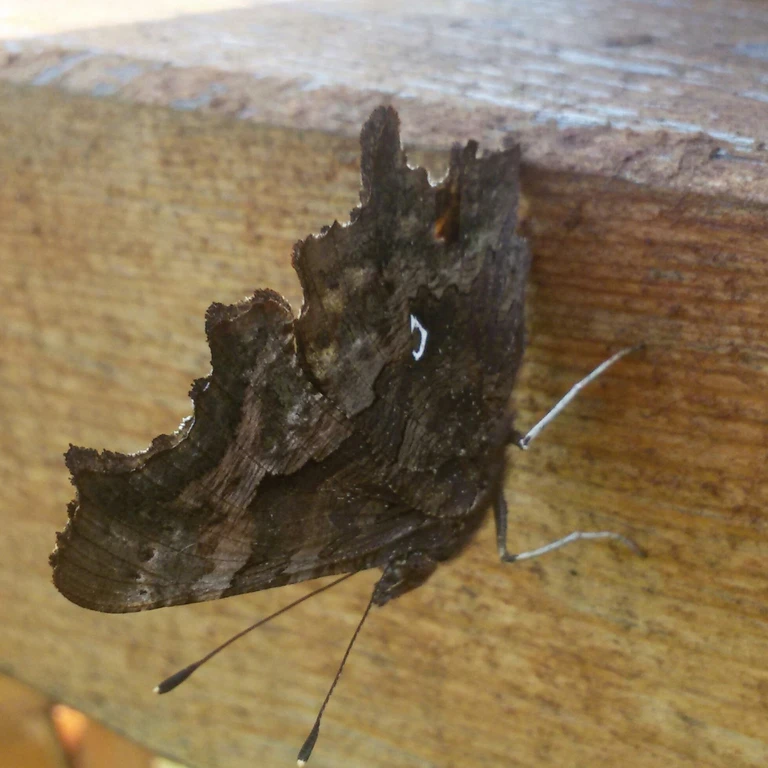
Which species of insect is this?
Polygonia c-album
